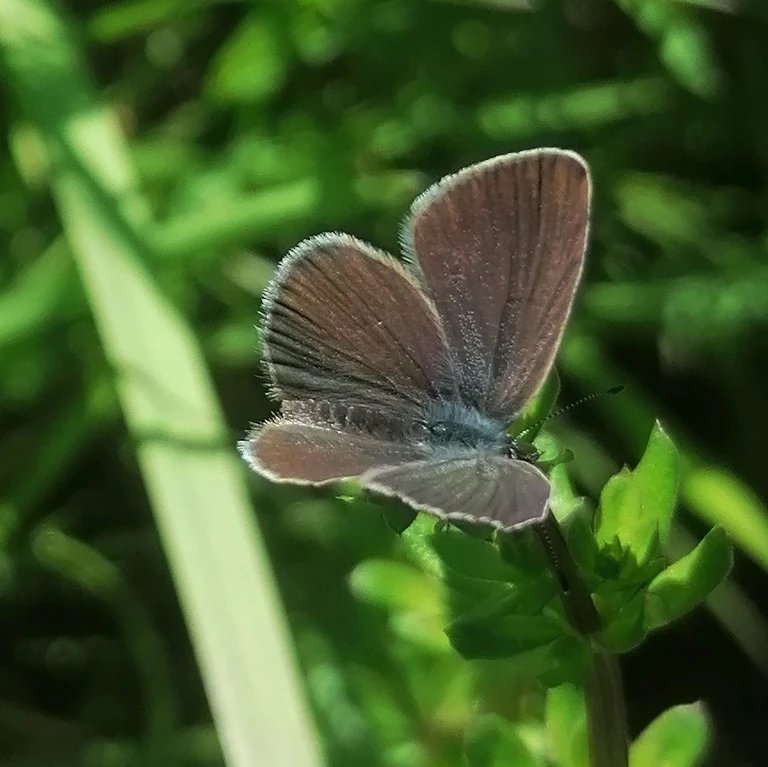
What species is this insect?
Cupido minimus
